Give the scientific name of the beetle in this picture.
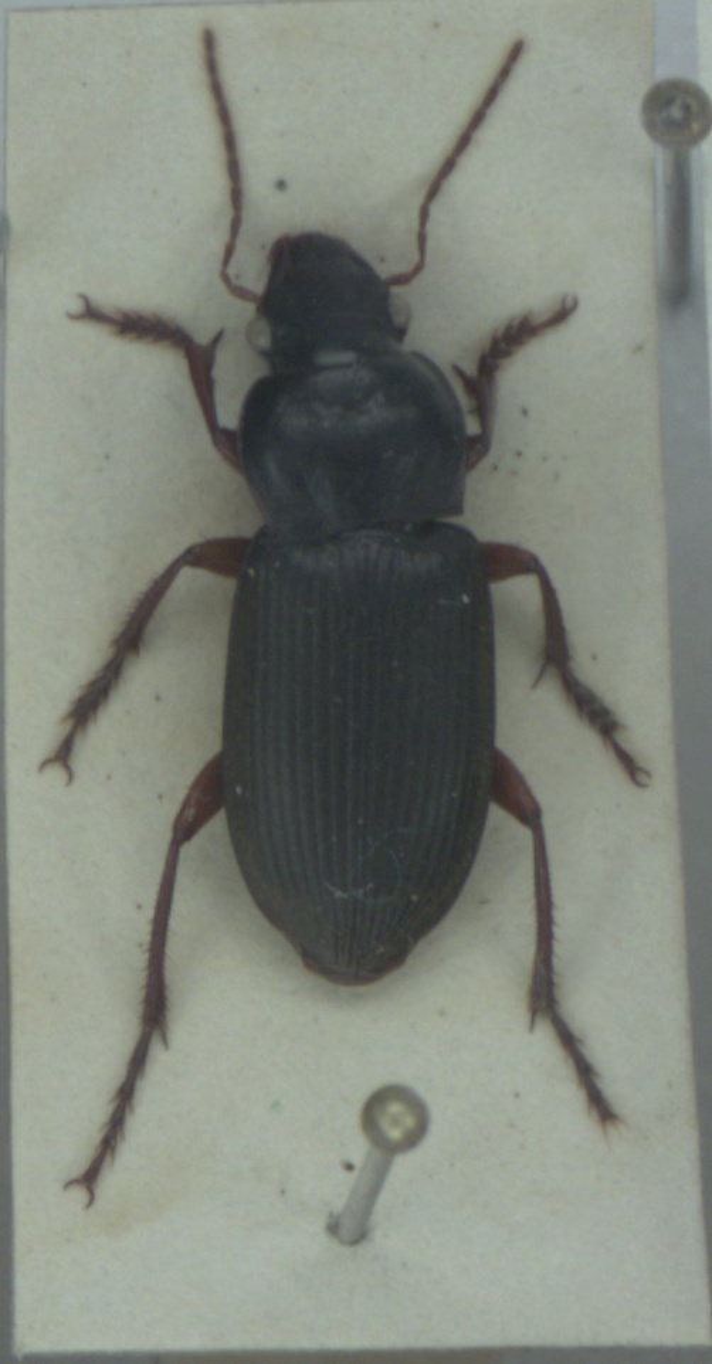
Harpalus rufipes
